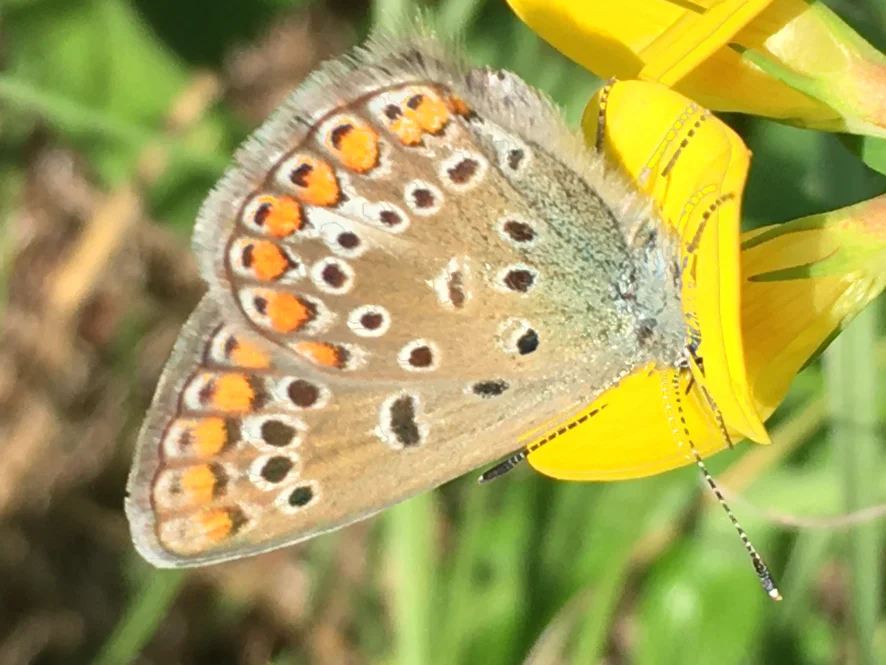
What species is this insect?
Polyommatus icarus
